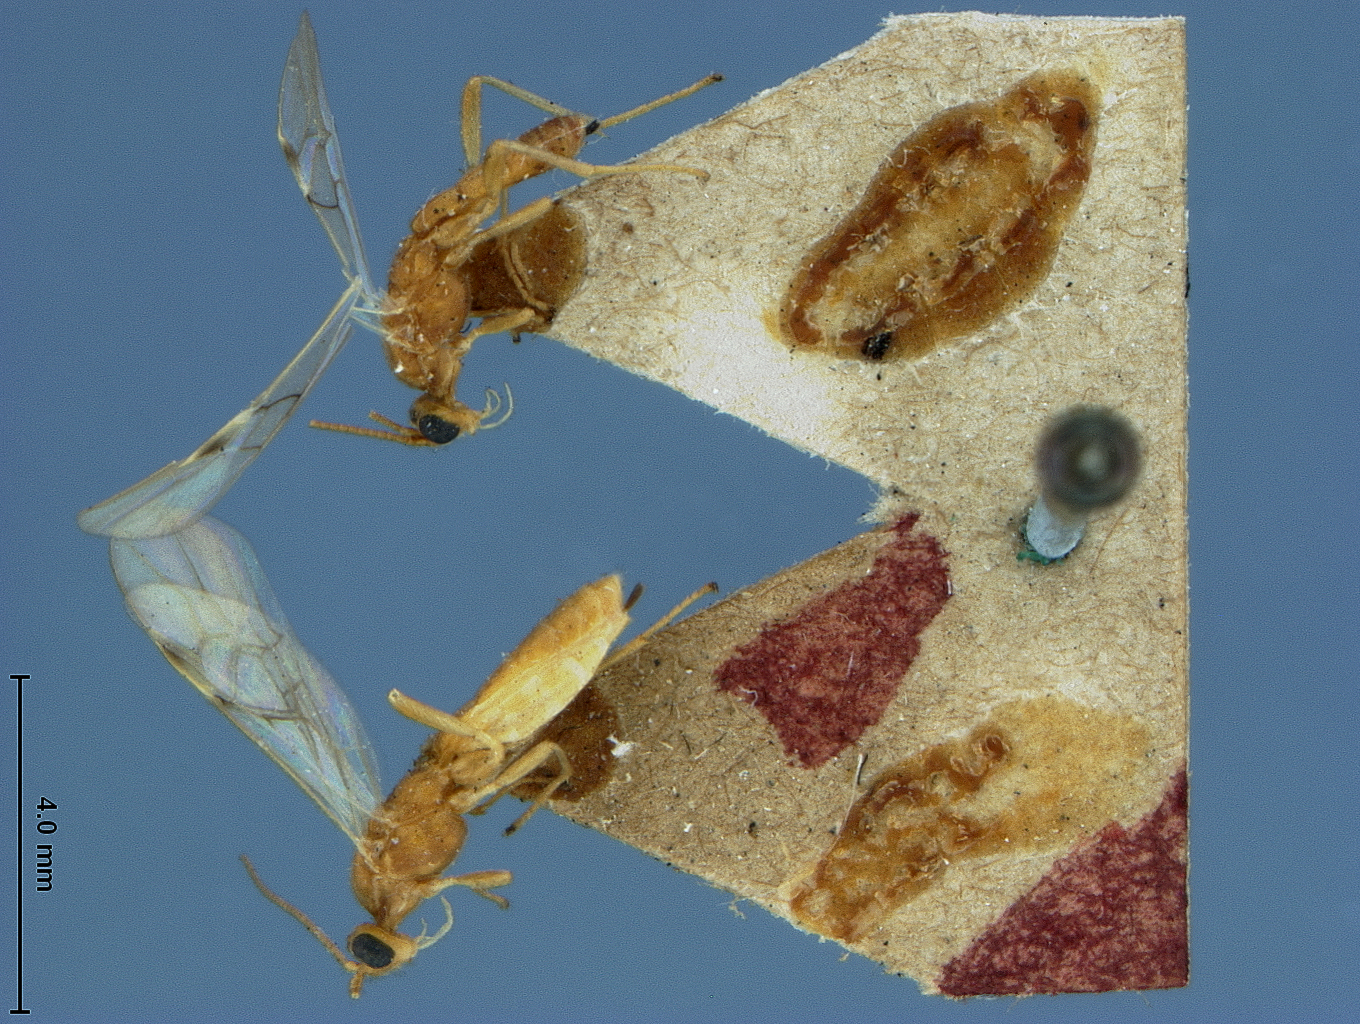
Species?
Rhogas nolaphanae
